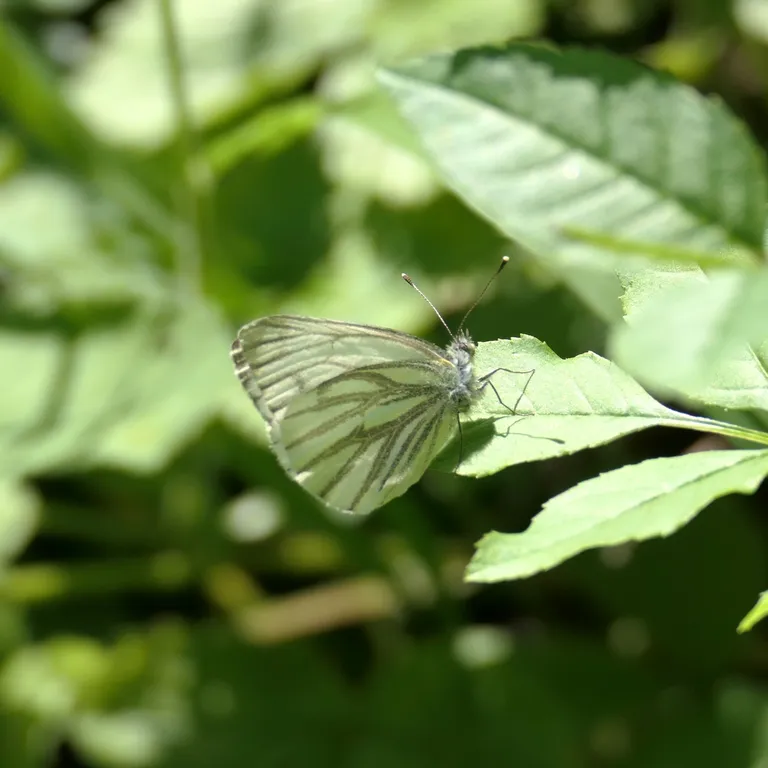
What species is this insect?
Pieris napi
